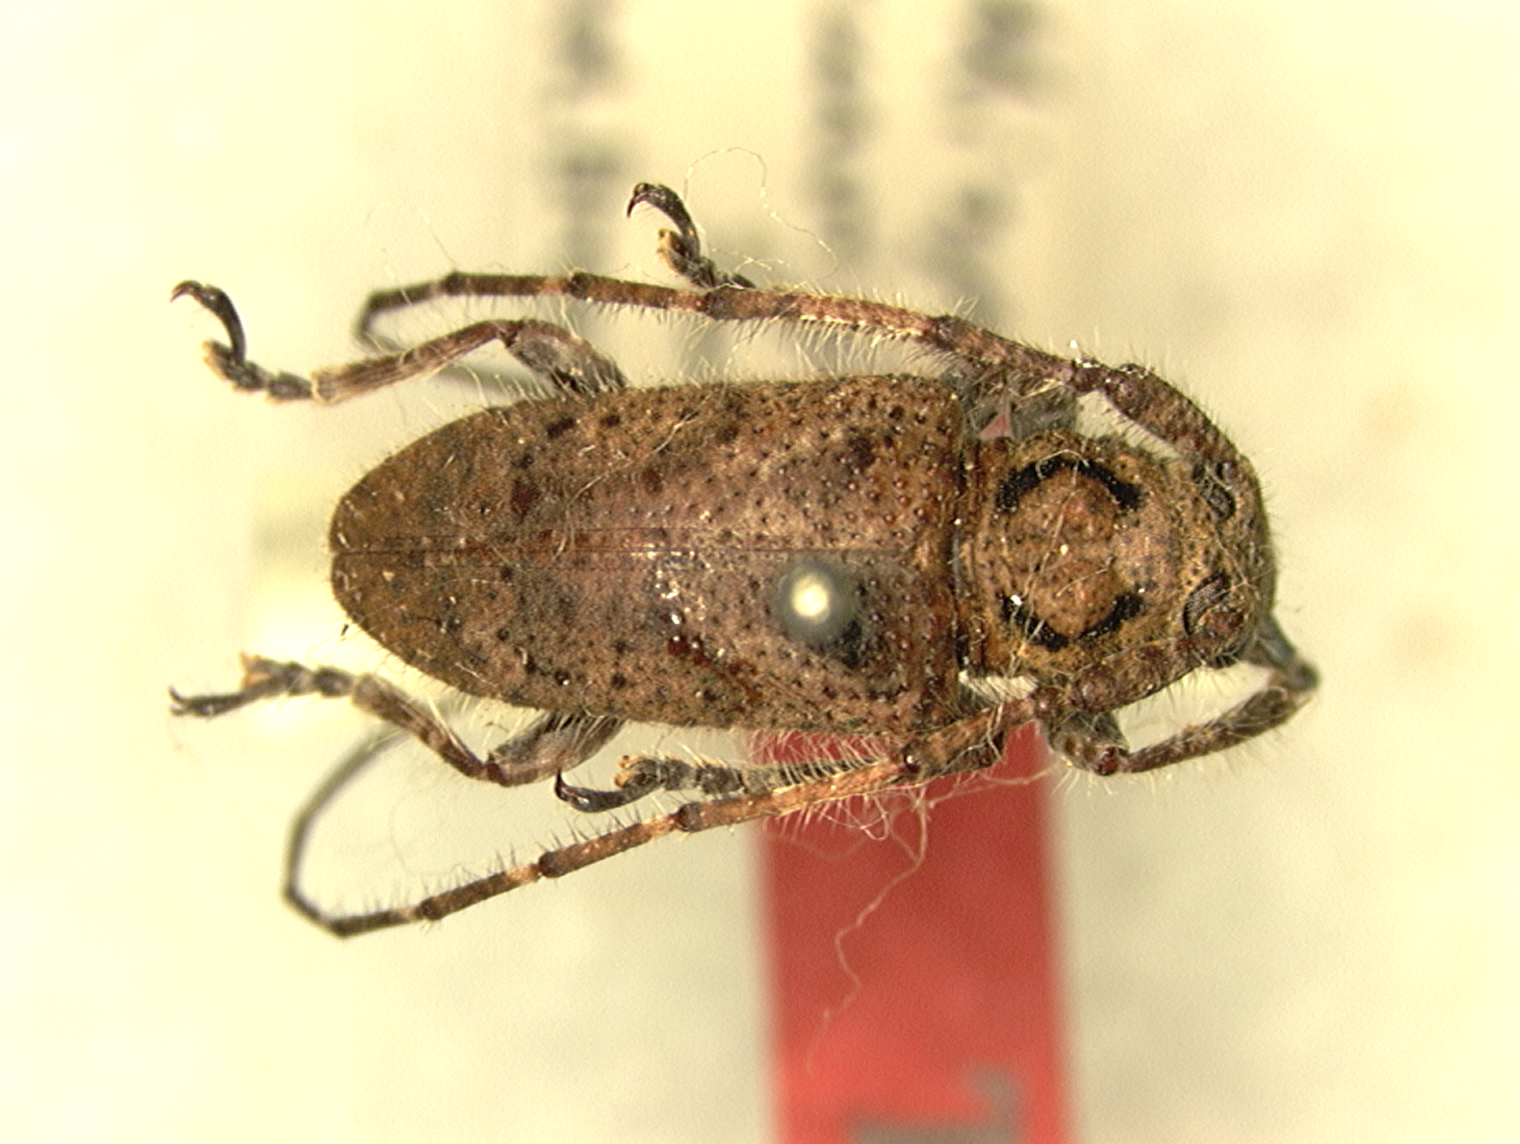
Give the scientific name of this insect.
Mispila curvifascia
